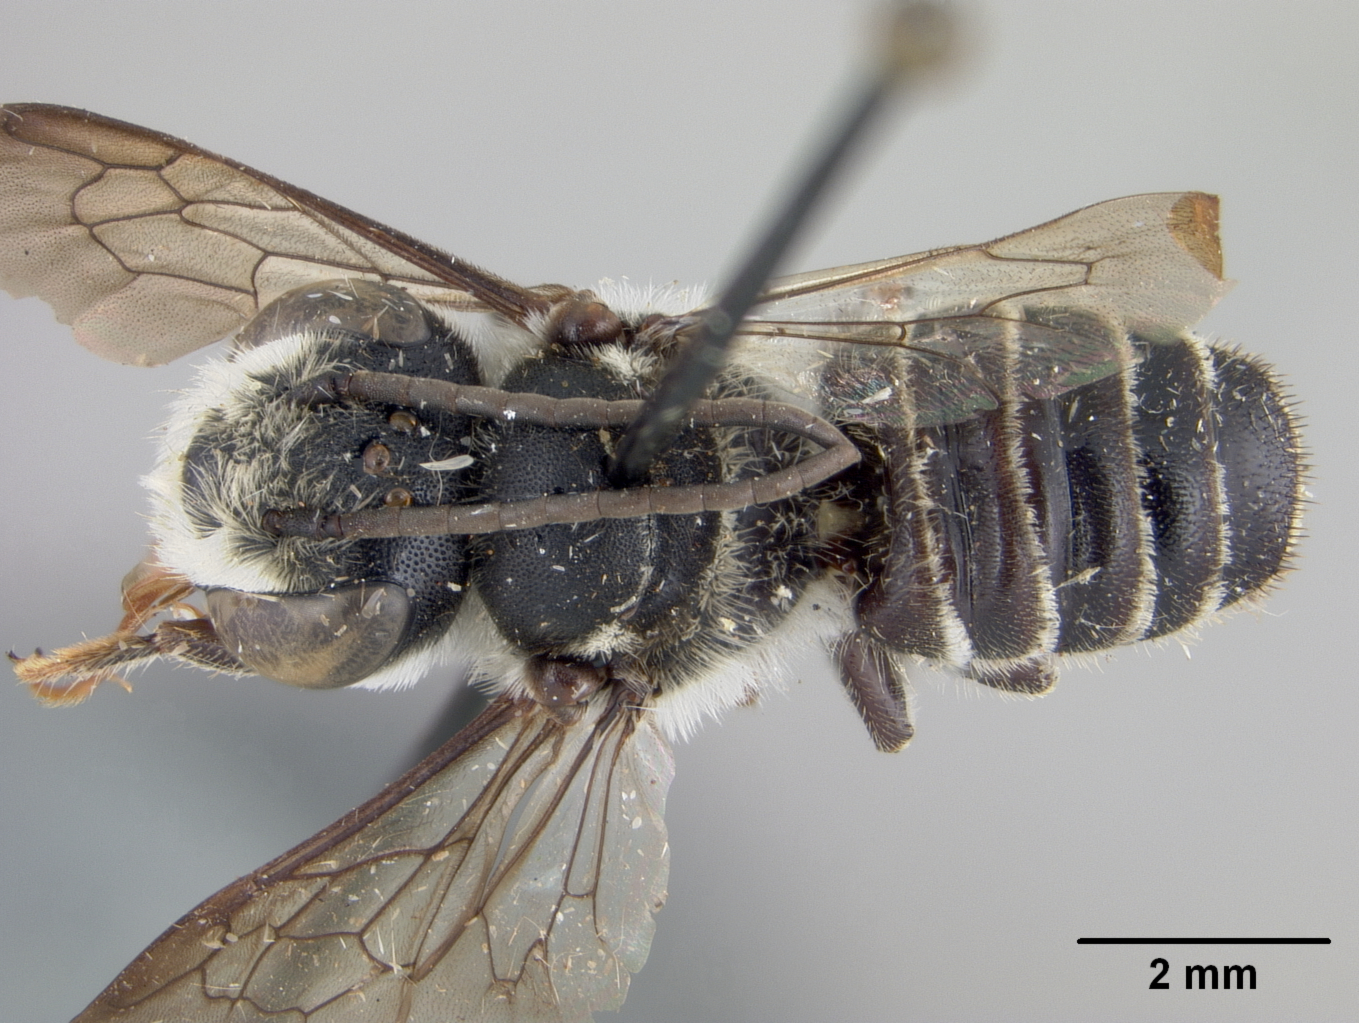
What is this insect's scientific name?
Megachile stomatura
